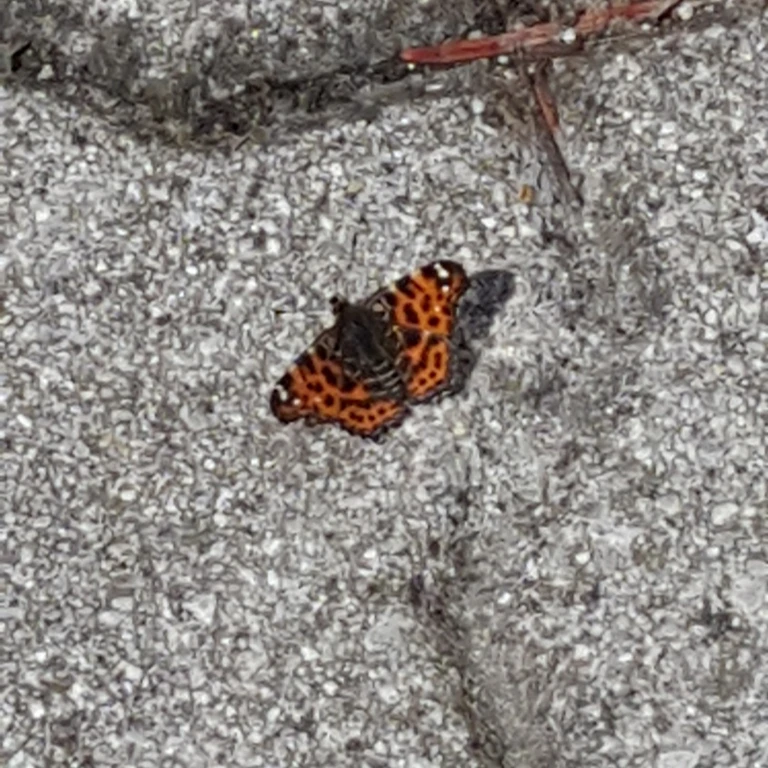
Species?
Araschnia levana
